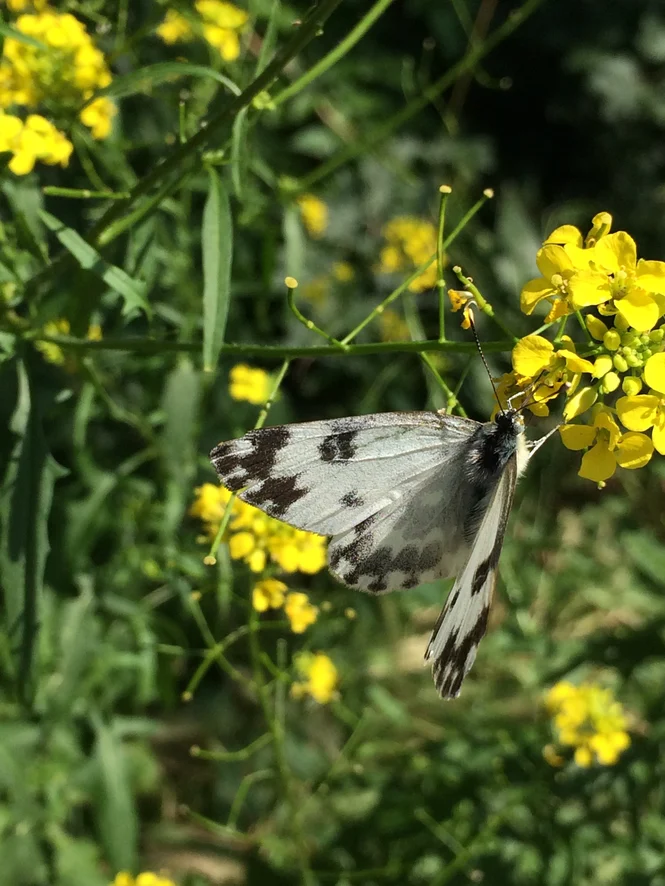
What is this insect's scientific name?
Pontia edusa
